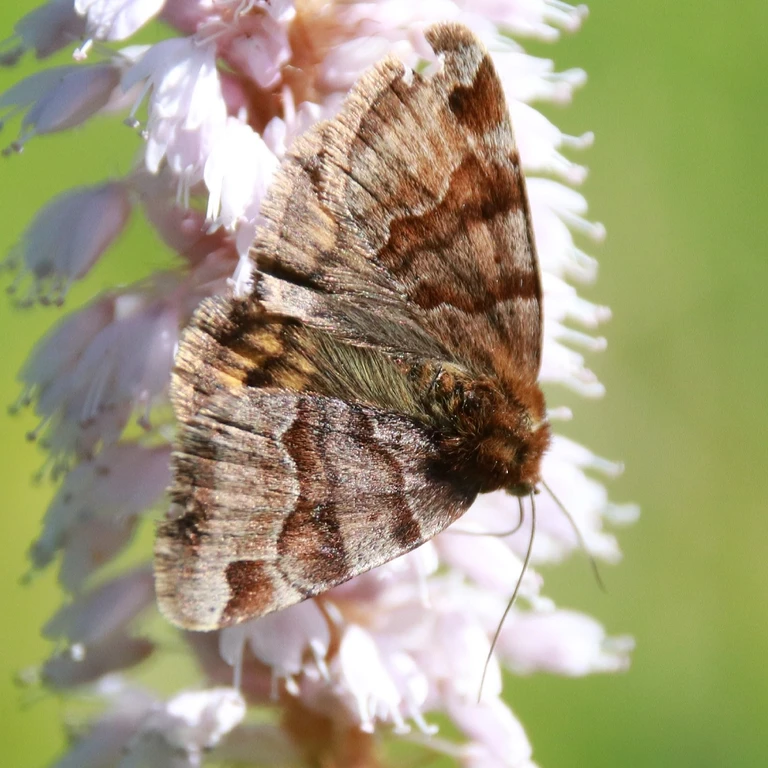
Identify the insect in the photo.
Euclidia glyphica
